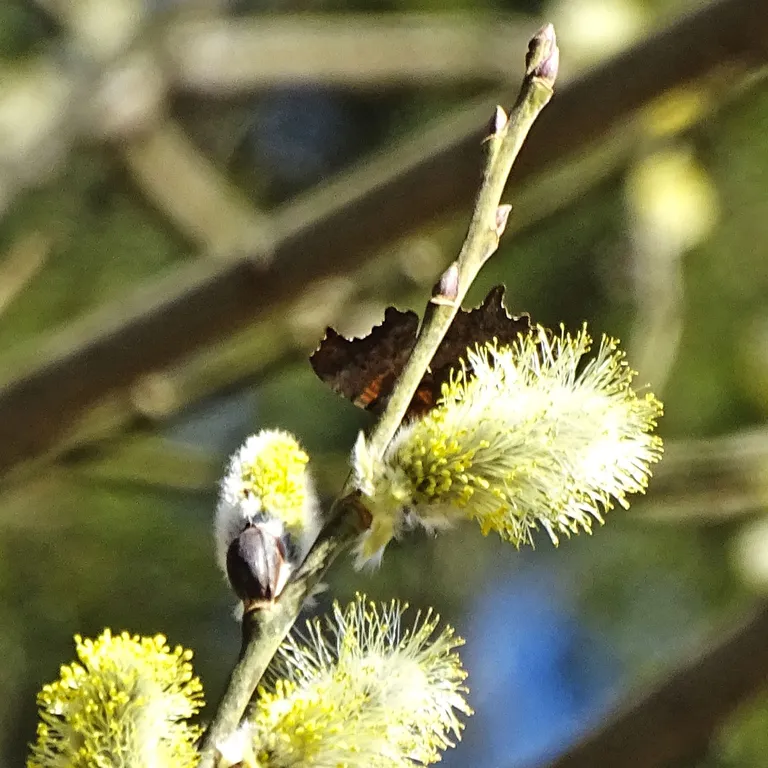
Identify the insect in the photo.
Polygonia c-album
